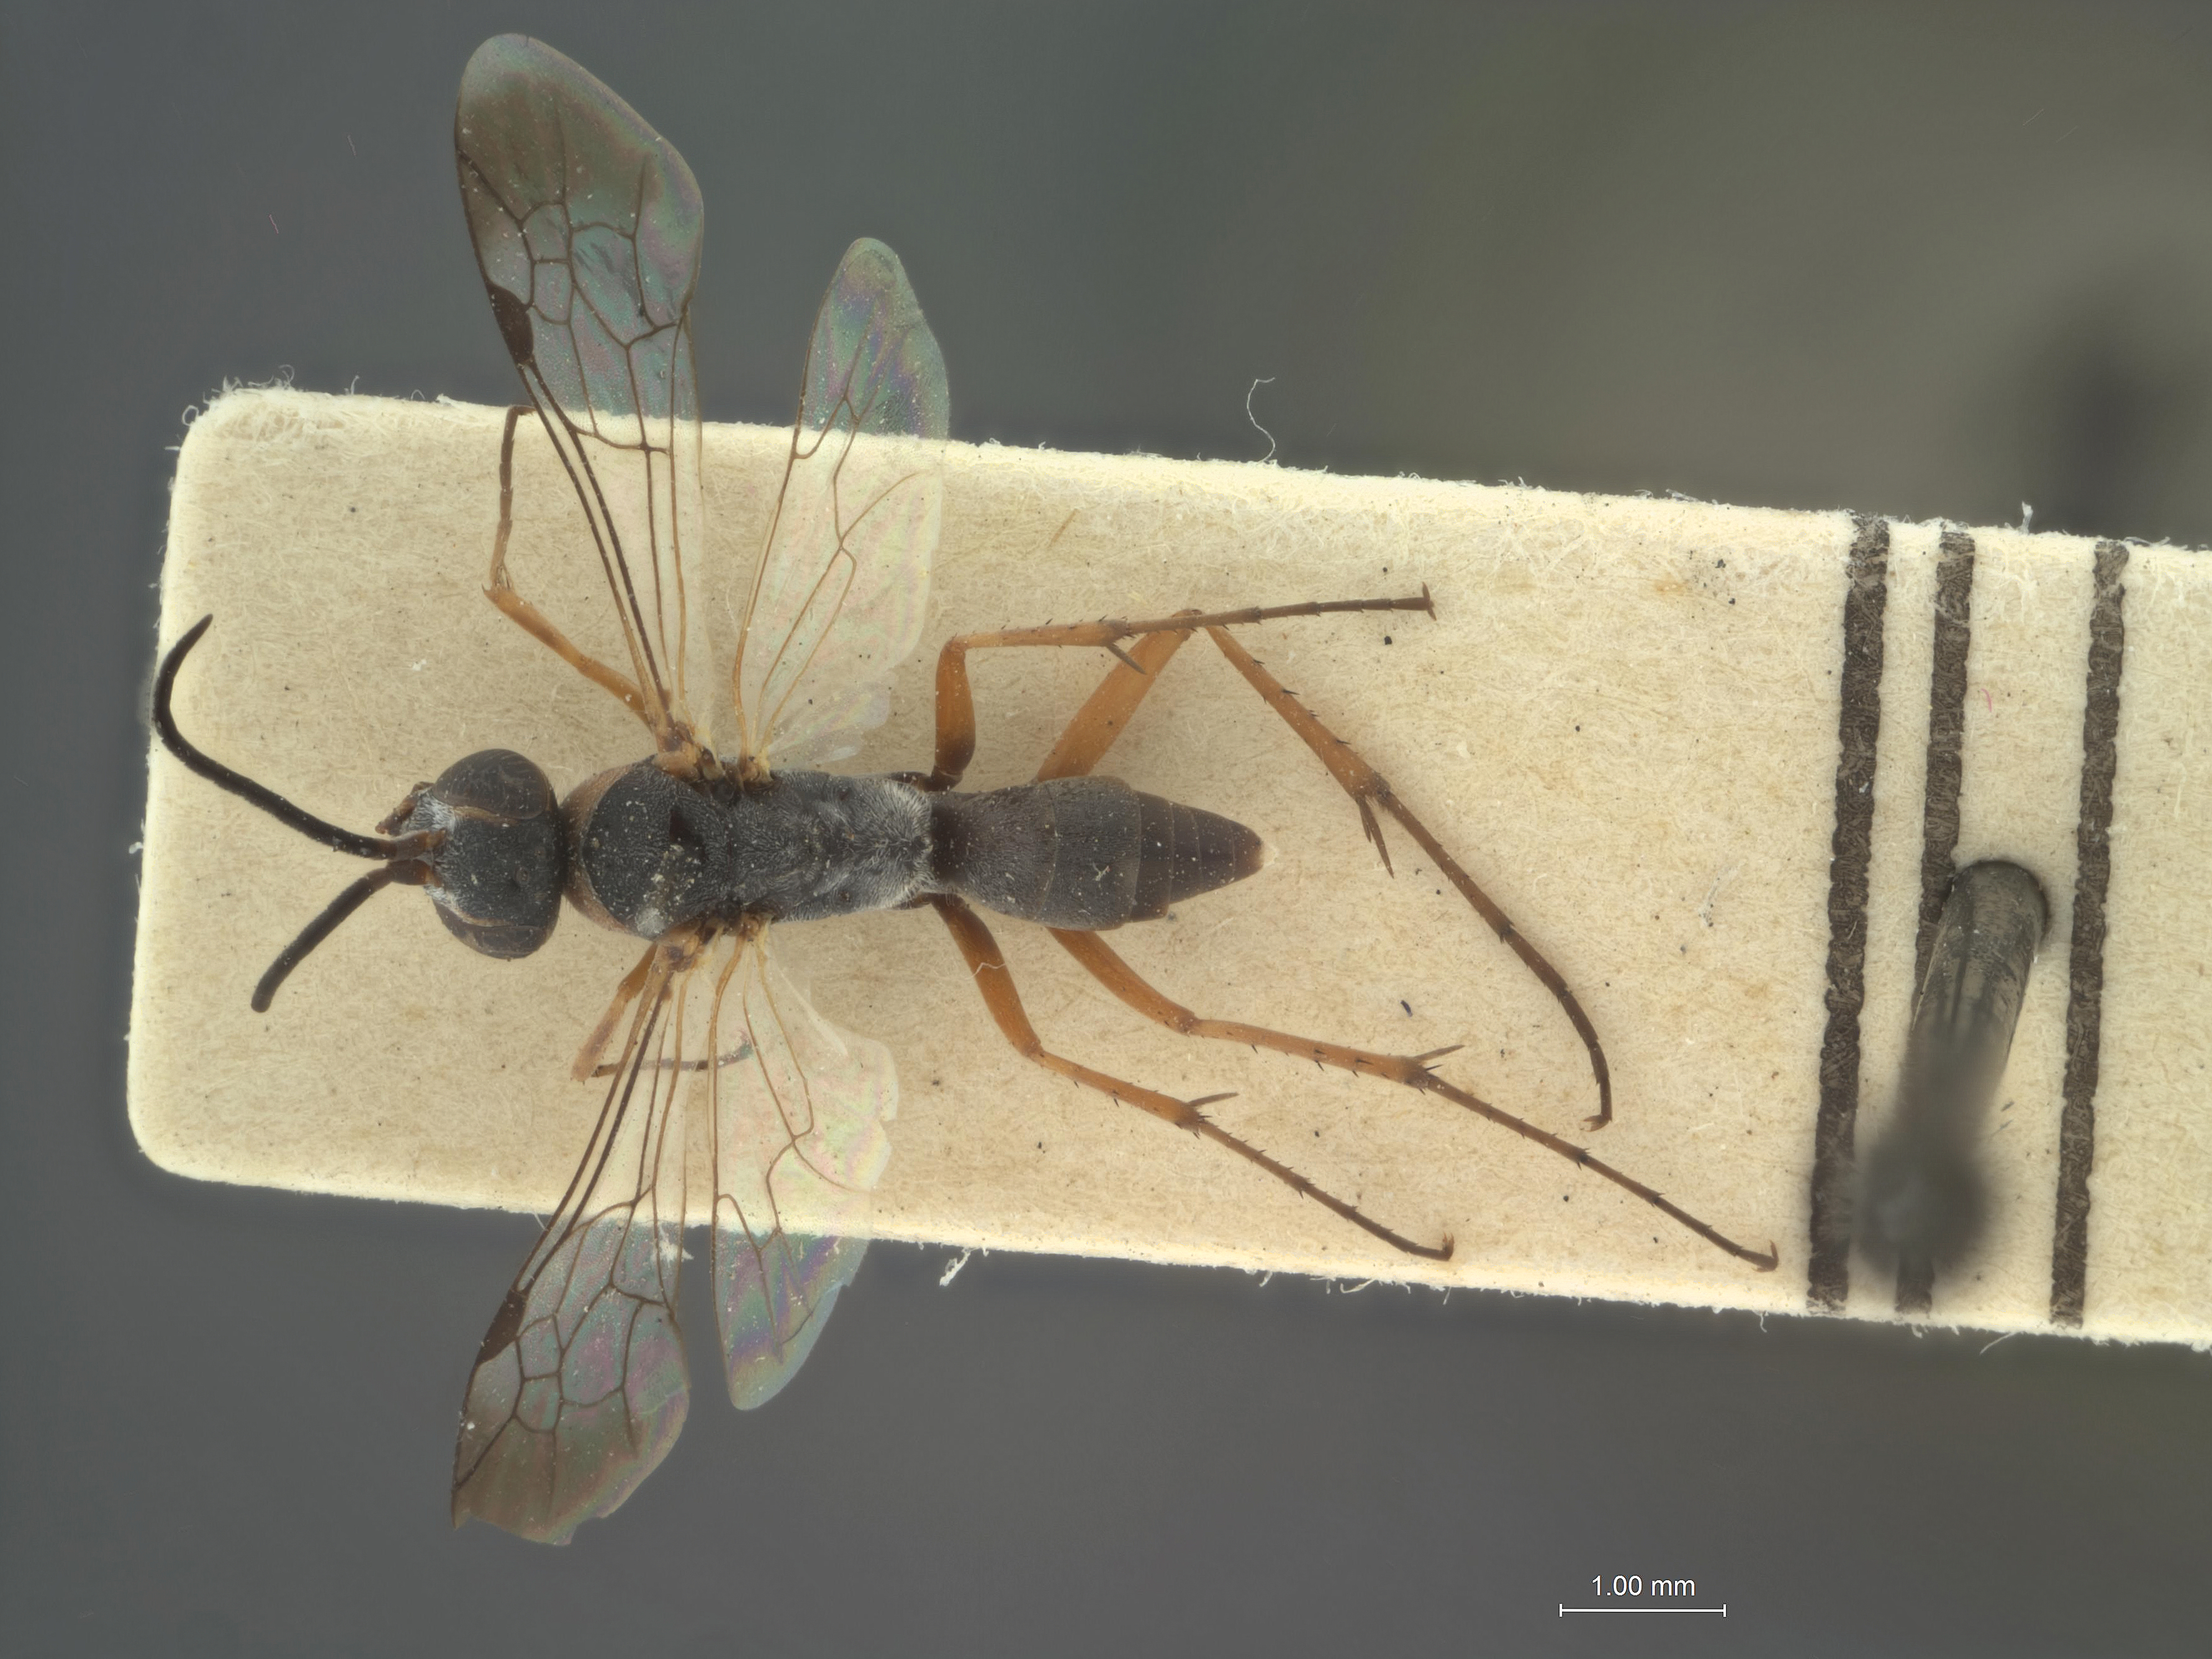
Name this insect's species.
Pompilus waltli
